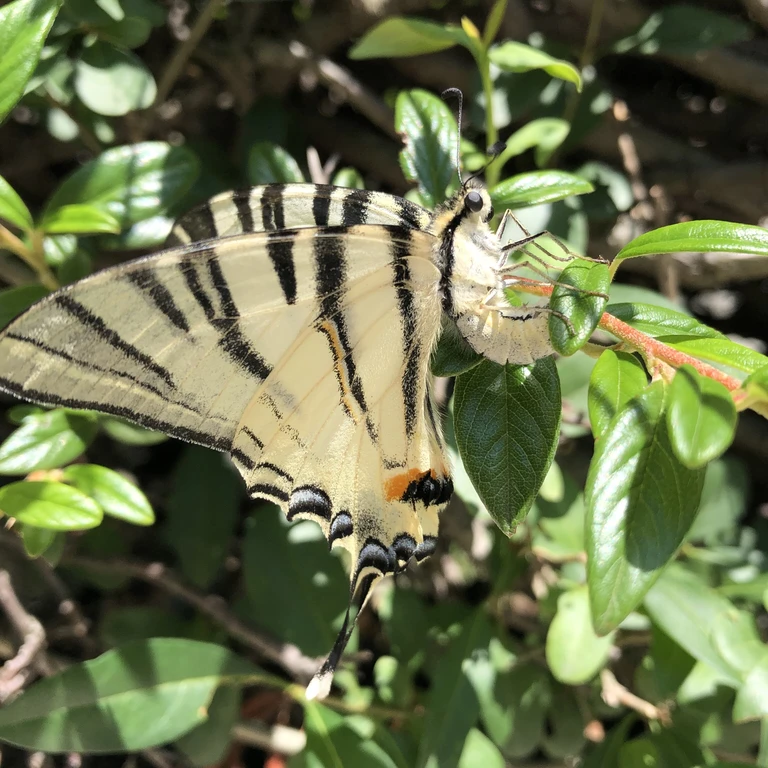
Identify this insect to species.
Iphiclides podalirius
